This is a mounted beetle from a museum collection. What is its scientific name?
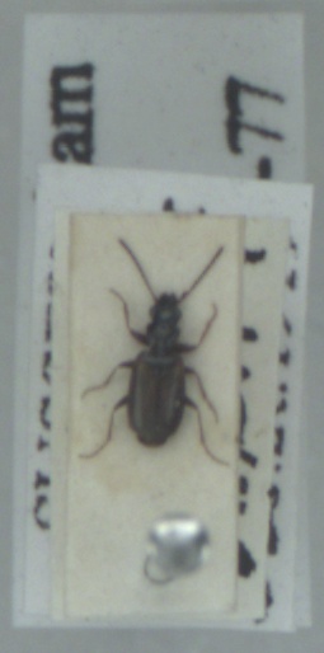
Syntomus obscuroguttatus
